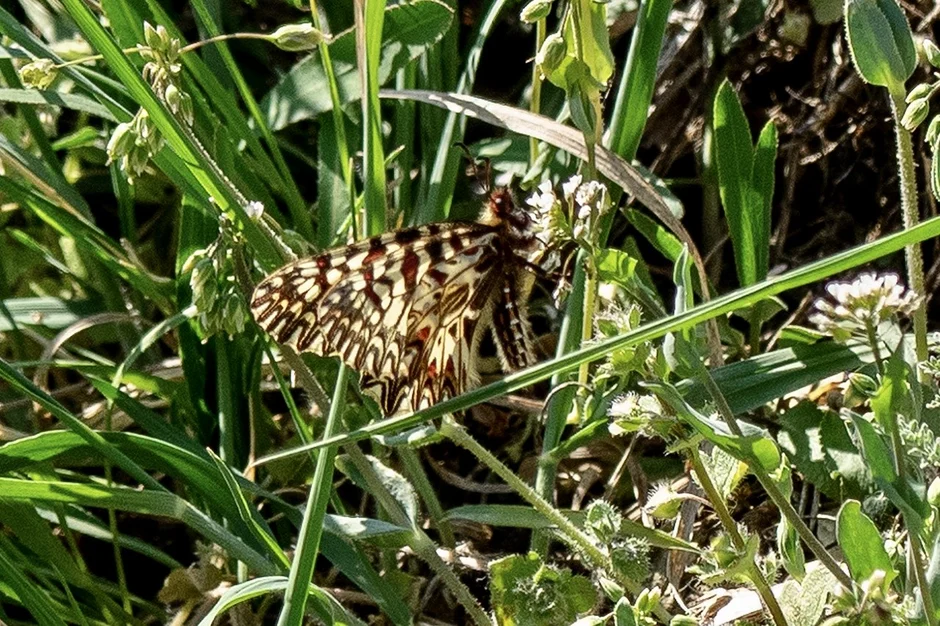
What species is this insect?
Zerynthia polyxena
